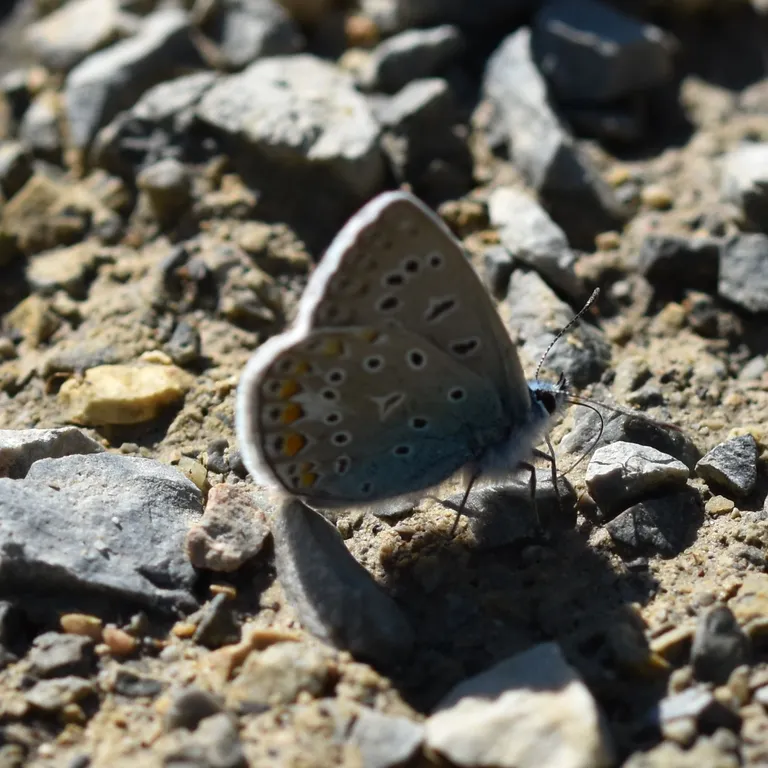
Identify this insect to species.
Polyommatus icarus
